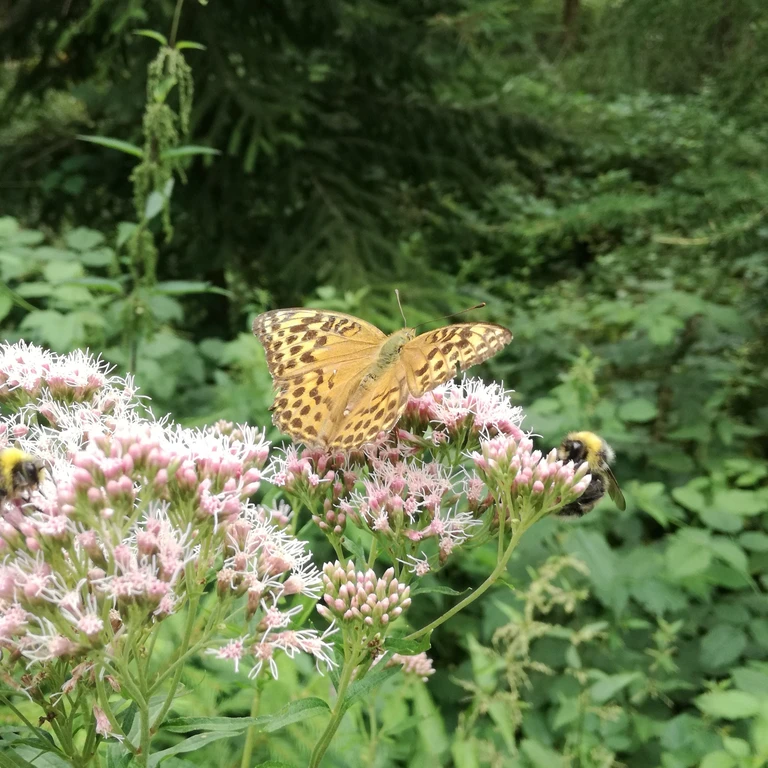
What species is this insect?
Argynnis paphia
